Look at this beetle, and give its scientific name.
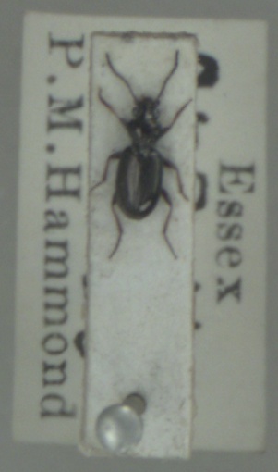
Bembidion lampros
